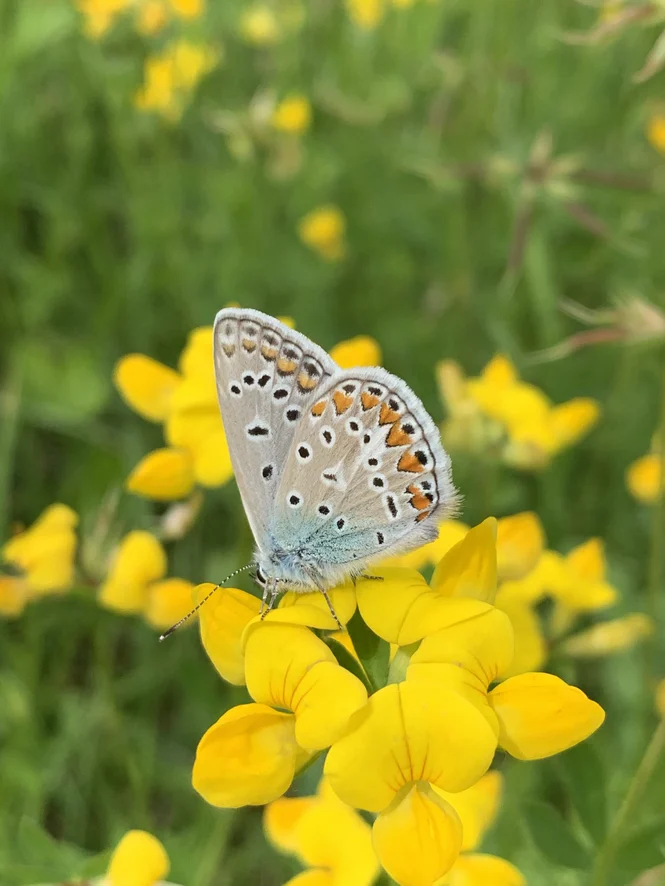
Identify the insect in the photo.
Polyommatus icarus
